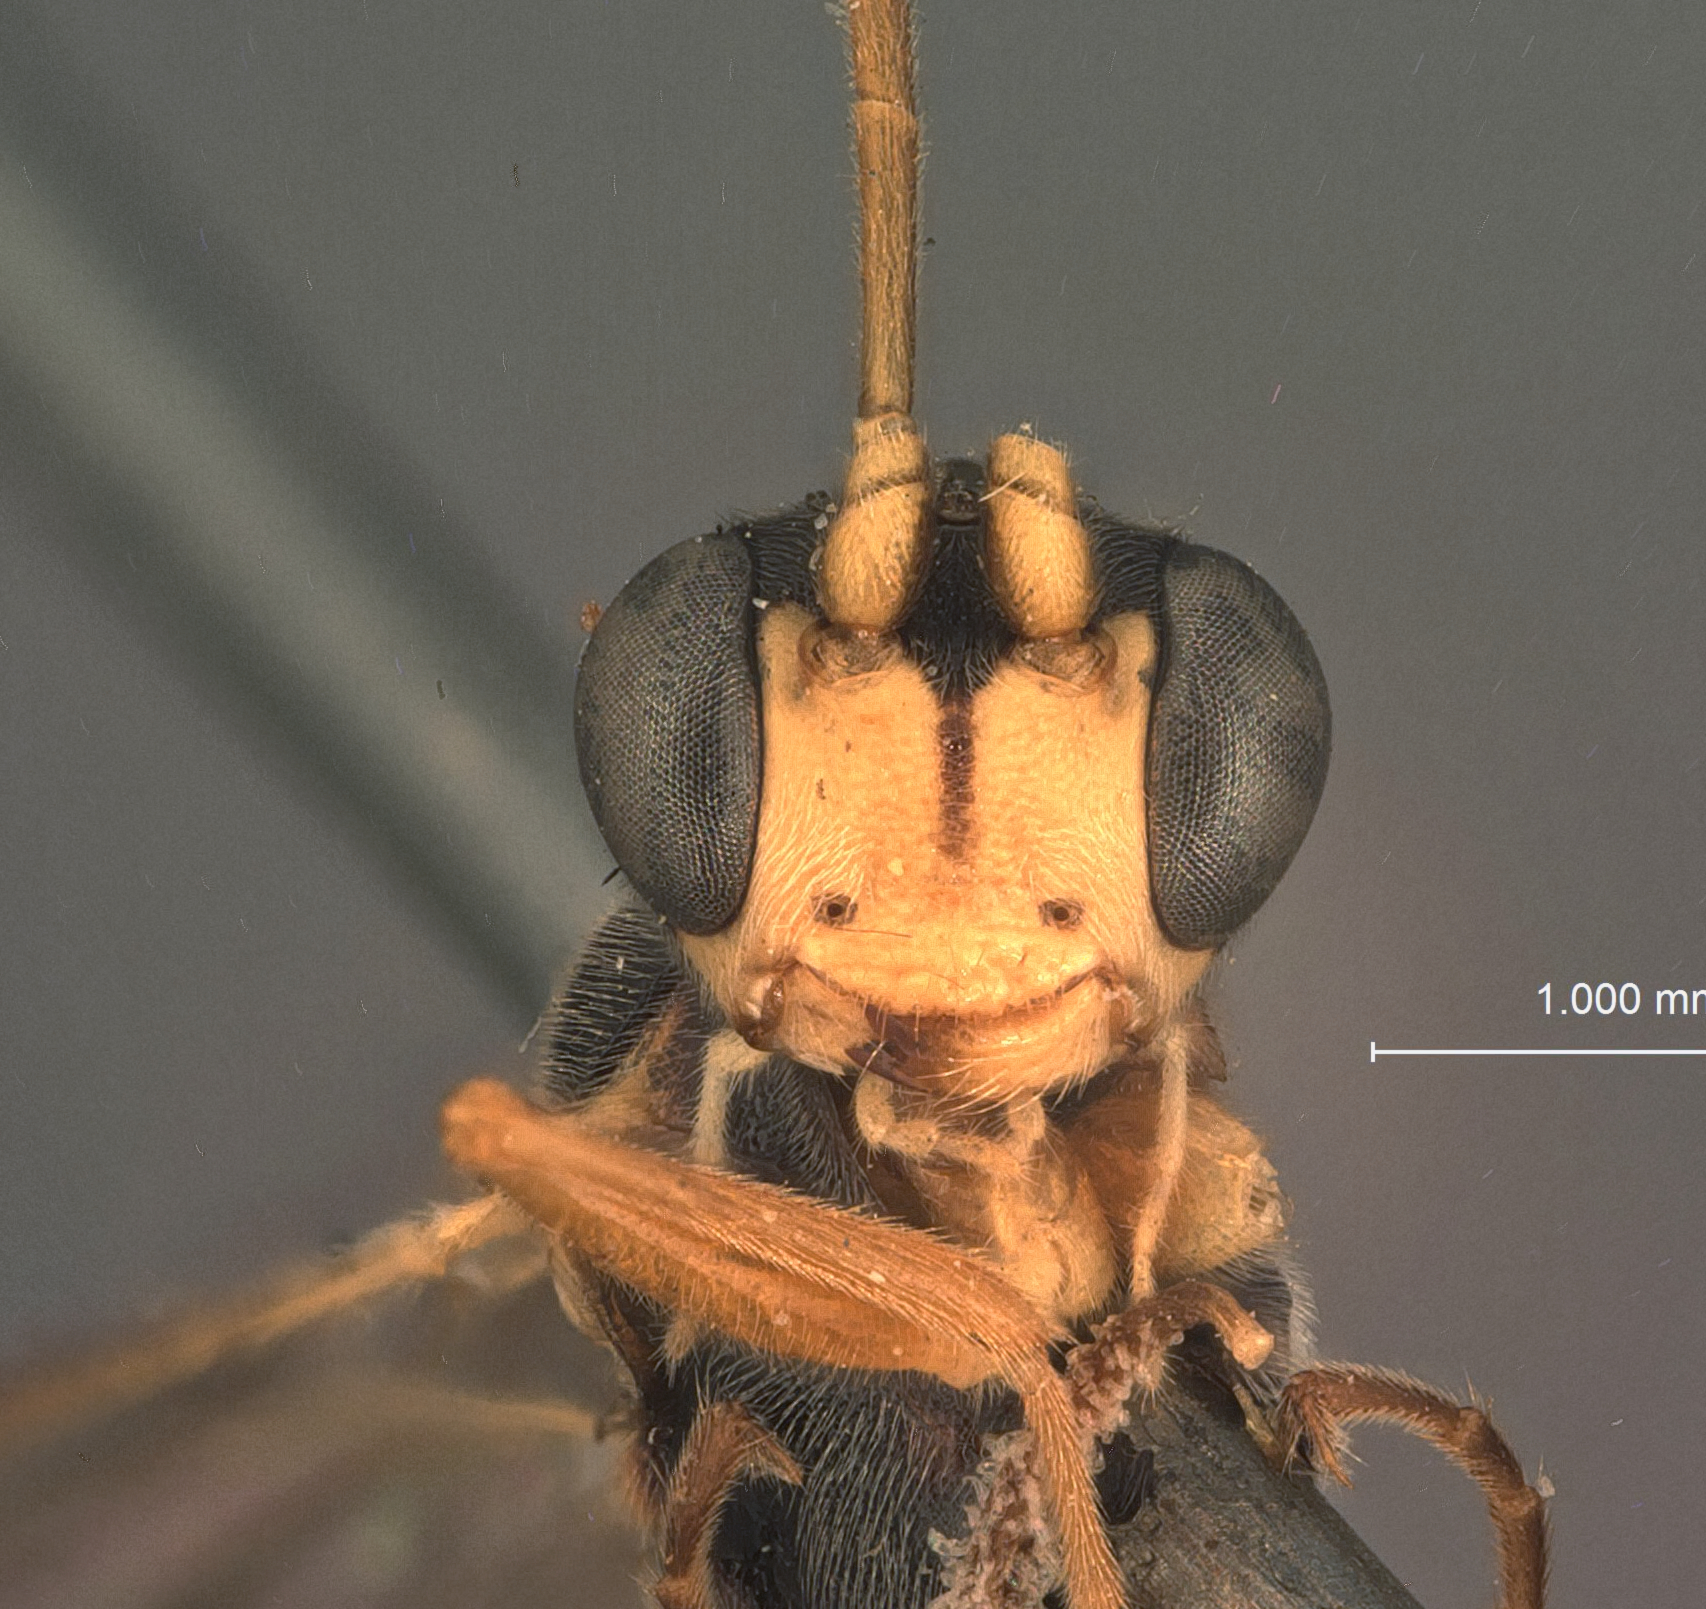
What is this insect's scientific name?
Hypocryptus tibialis
